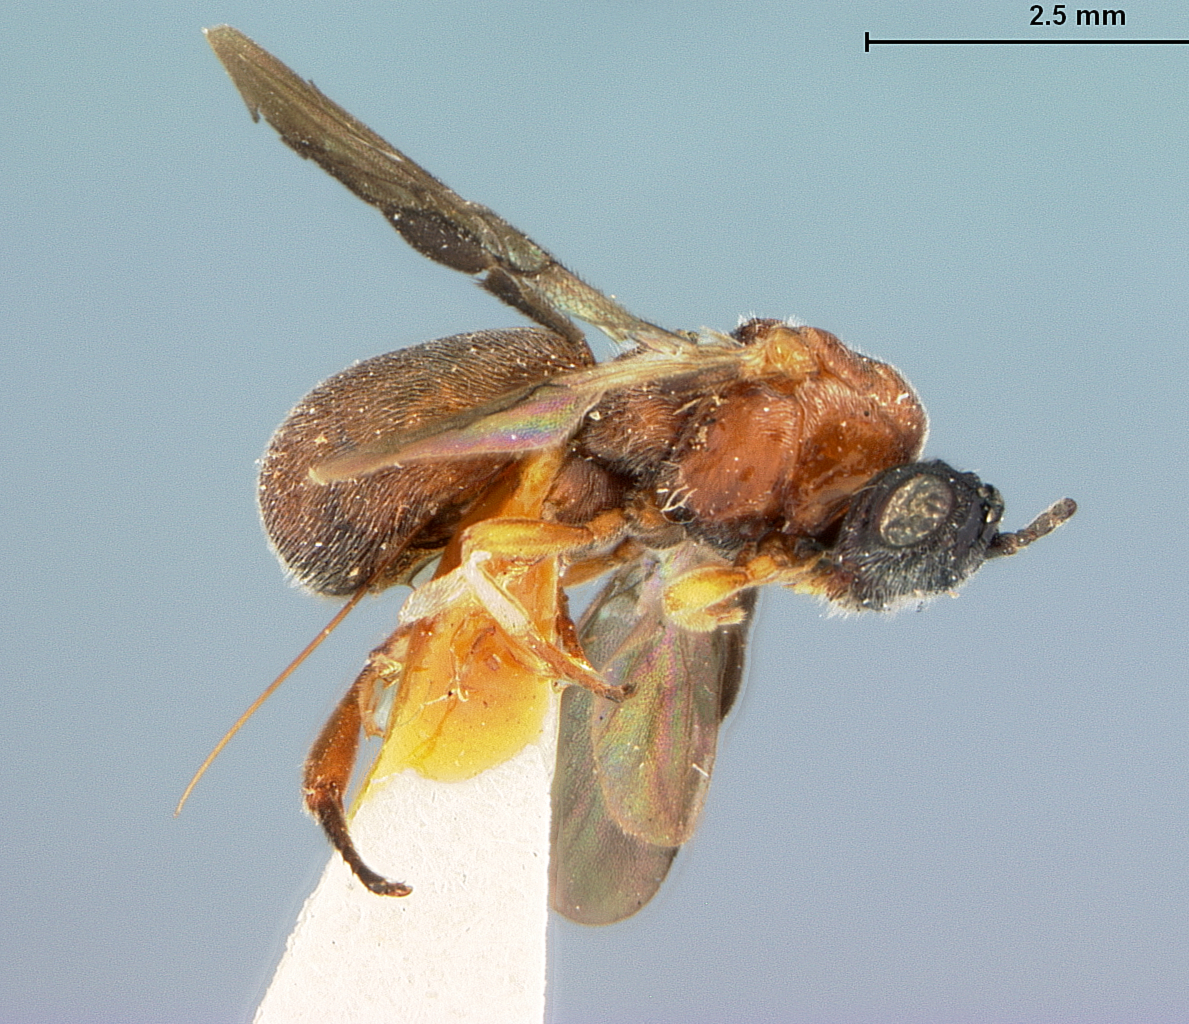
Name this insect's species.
Urosigalphus rubicorpus
